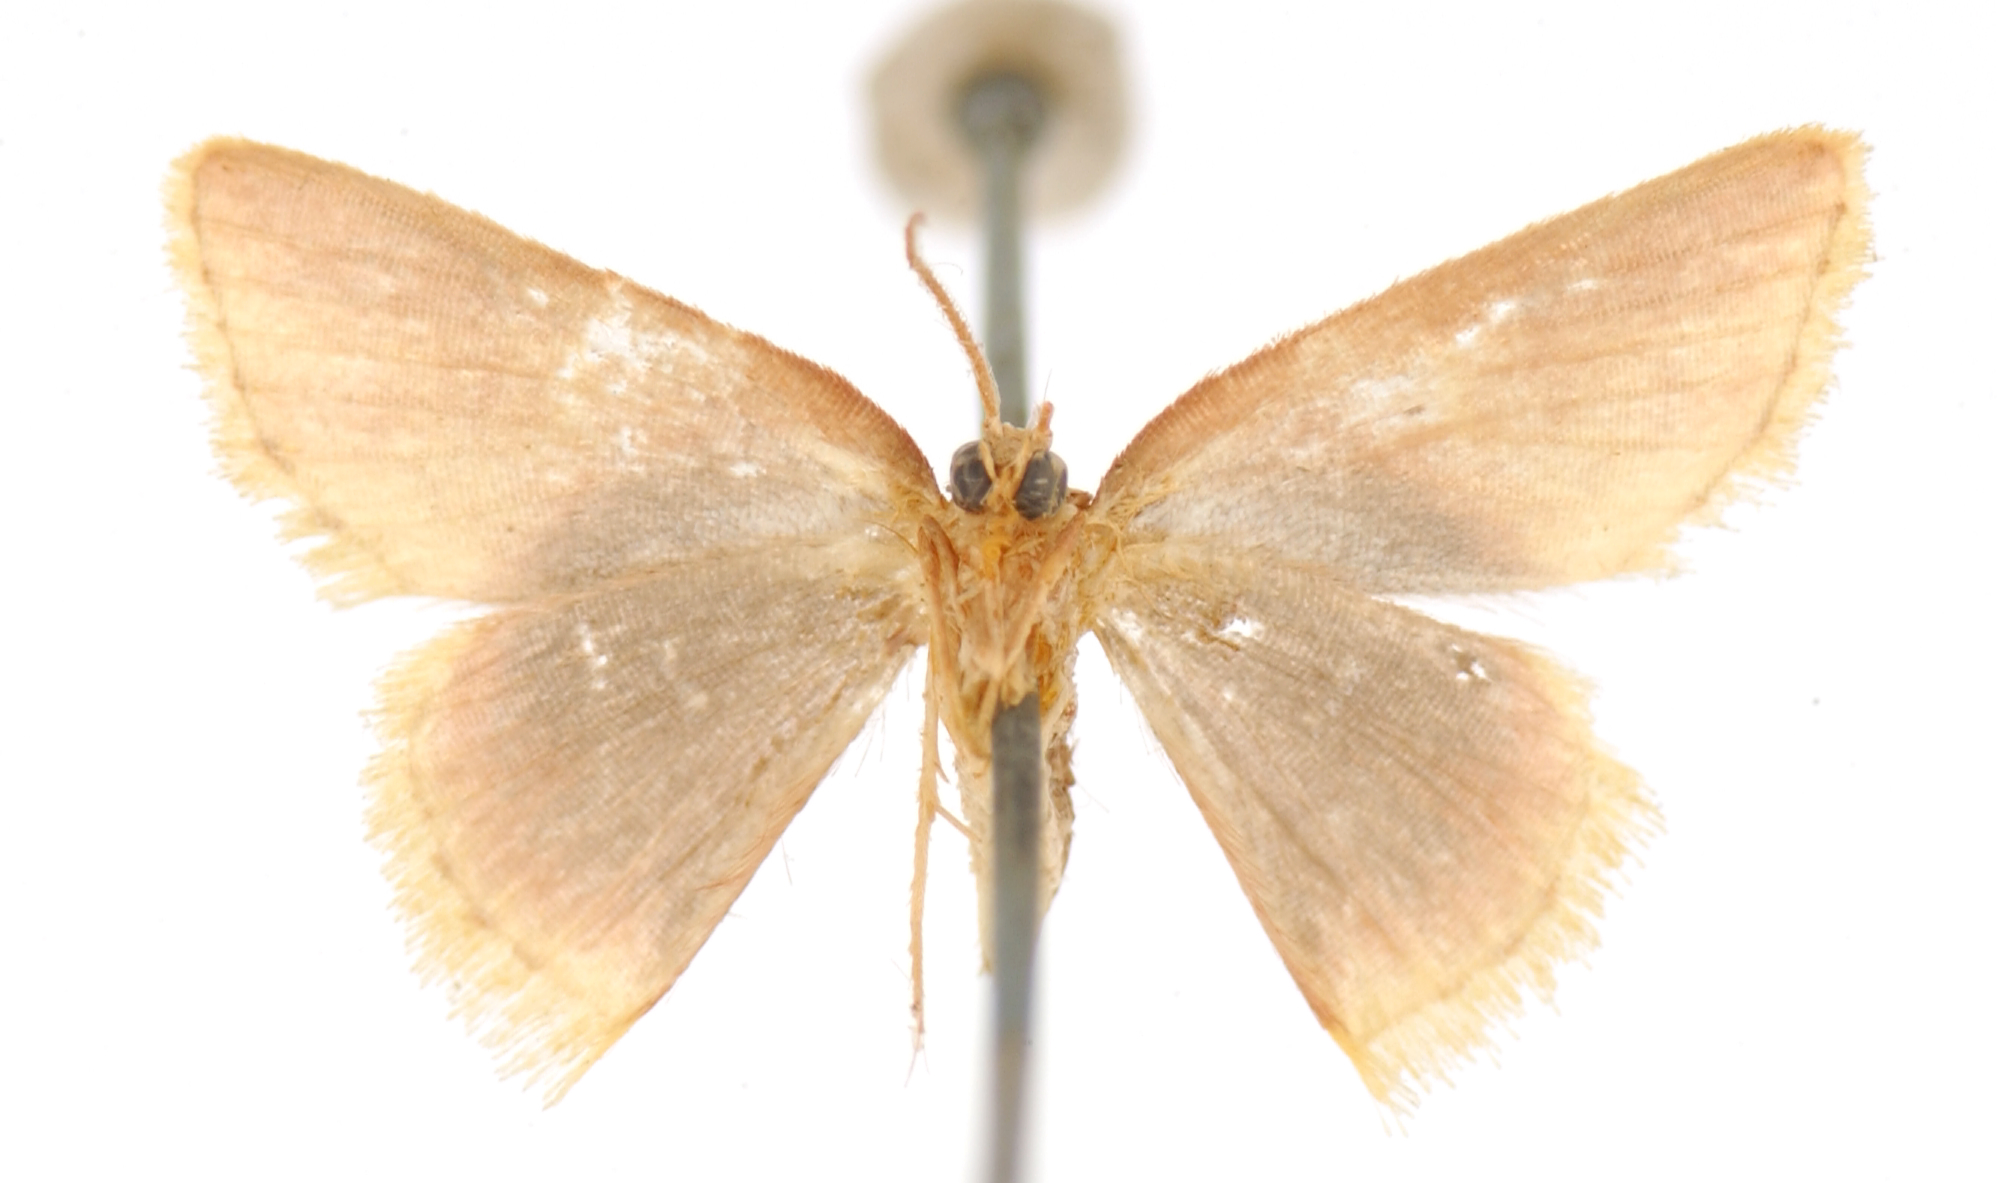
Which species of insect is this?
Pammeris fumata
